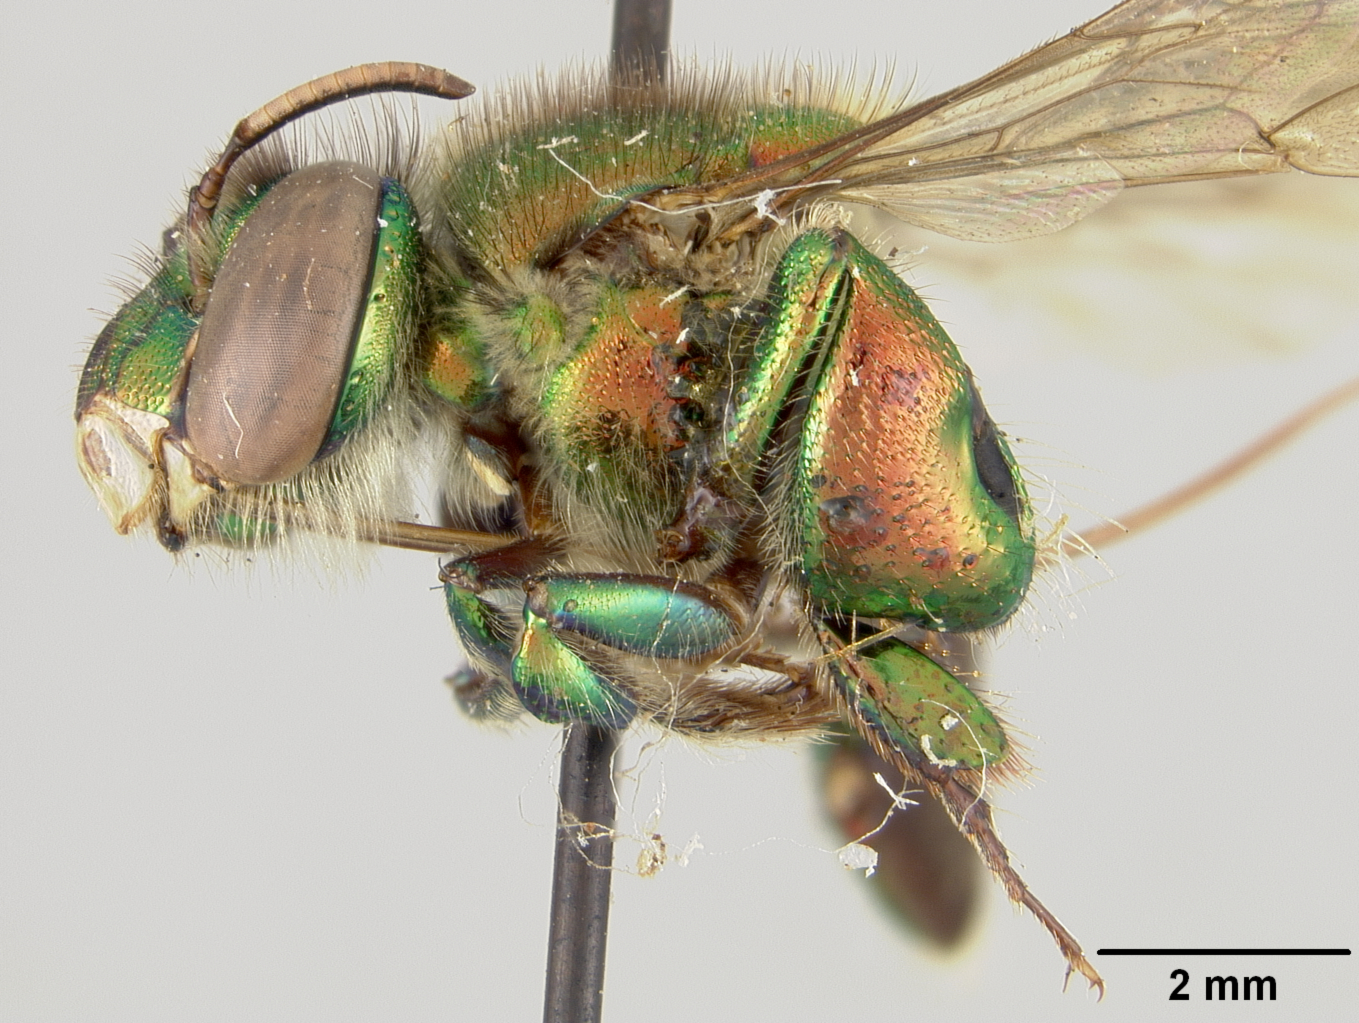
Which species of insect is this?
Euglossa gorgonensis
